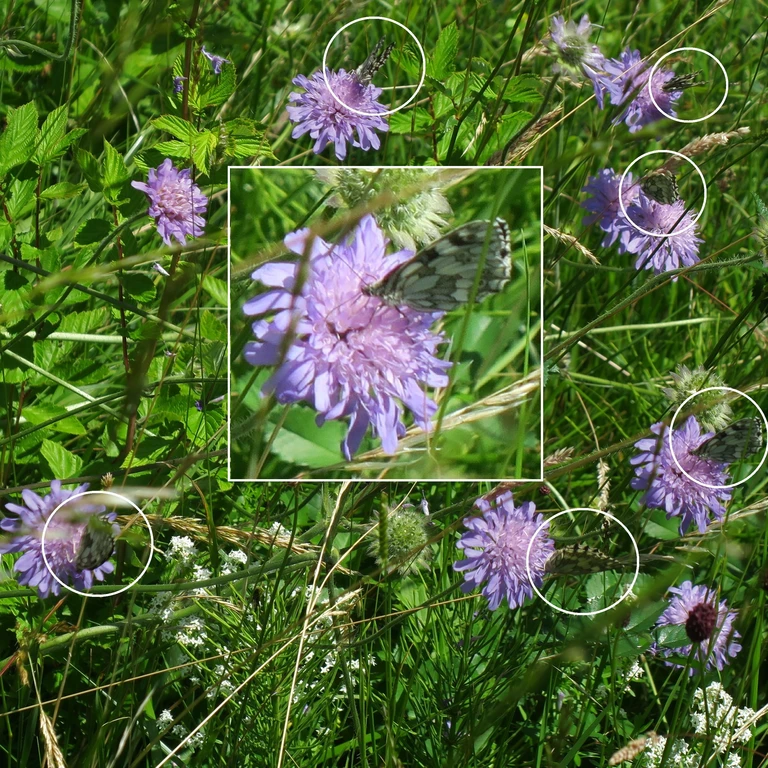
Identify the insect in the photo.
Melanargia galathea
